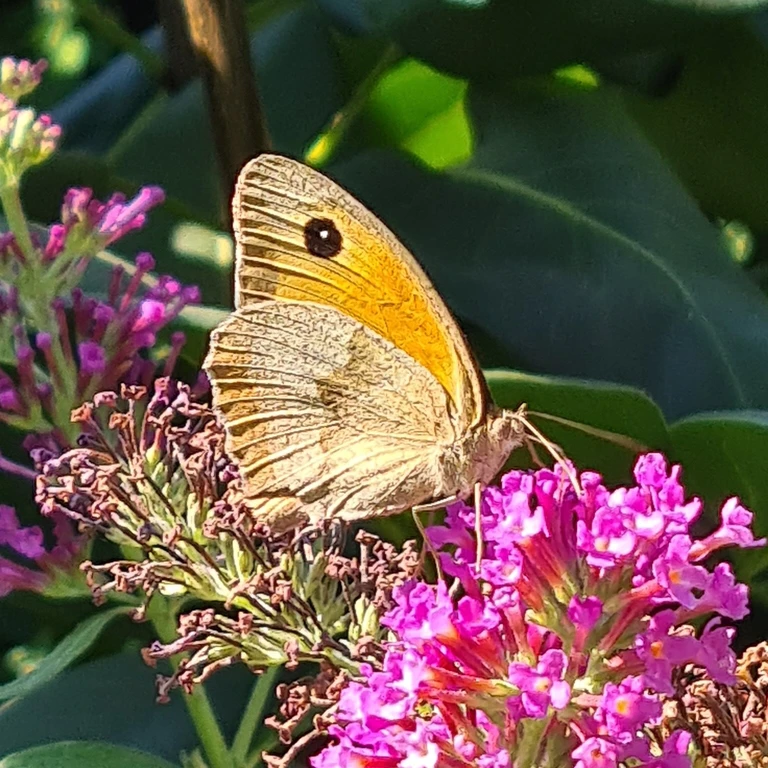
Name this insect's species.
Maniola jurtina
